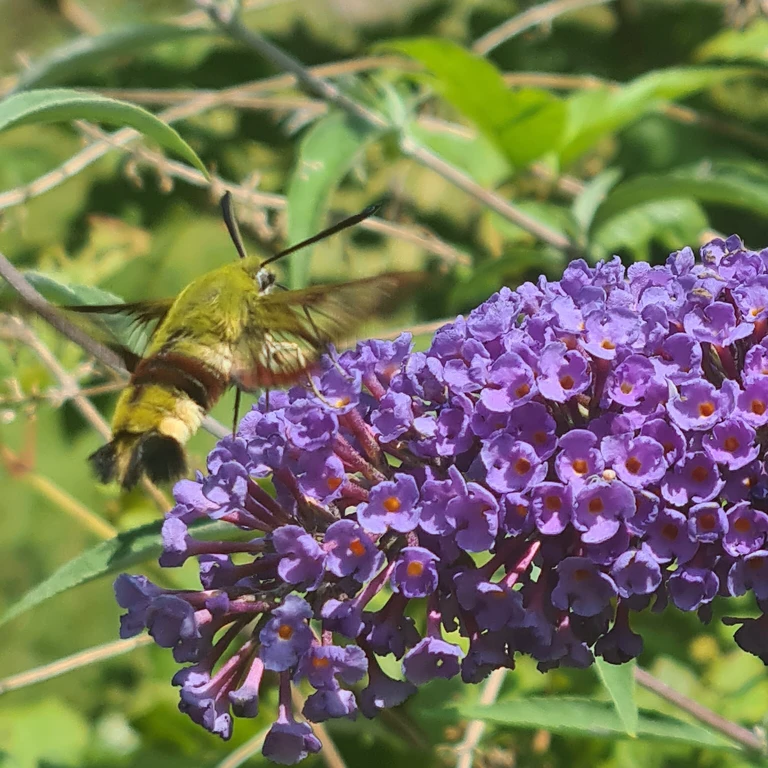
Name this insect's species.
Hemaris fuciformis
